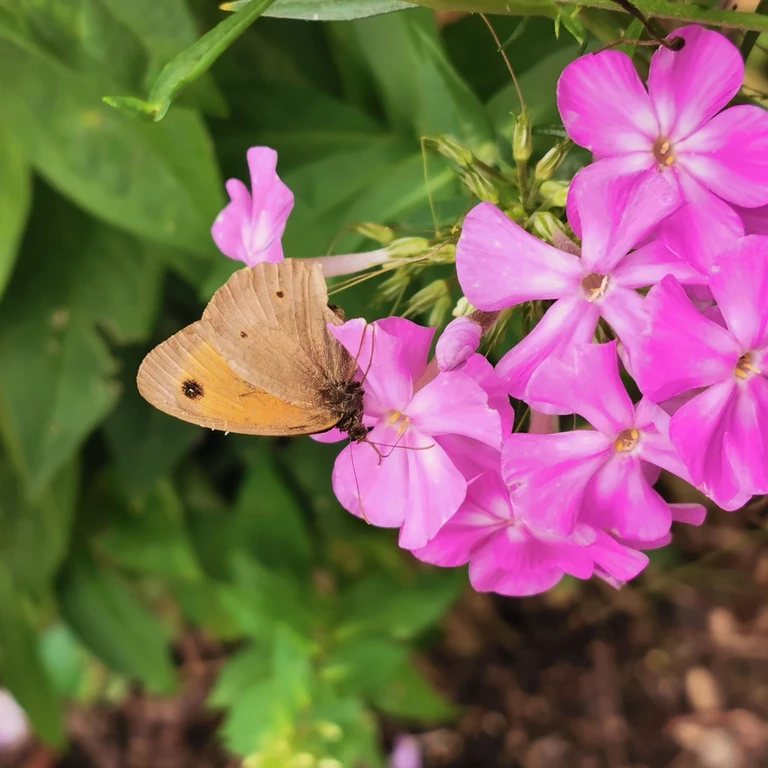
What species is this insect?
Maniola jurtina
